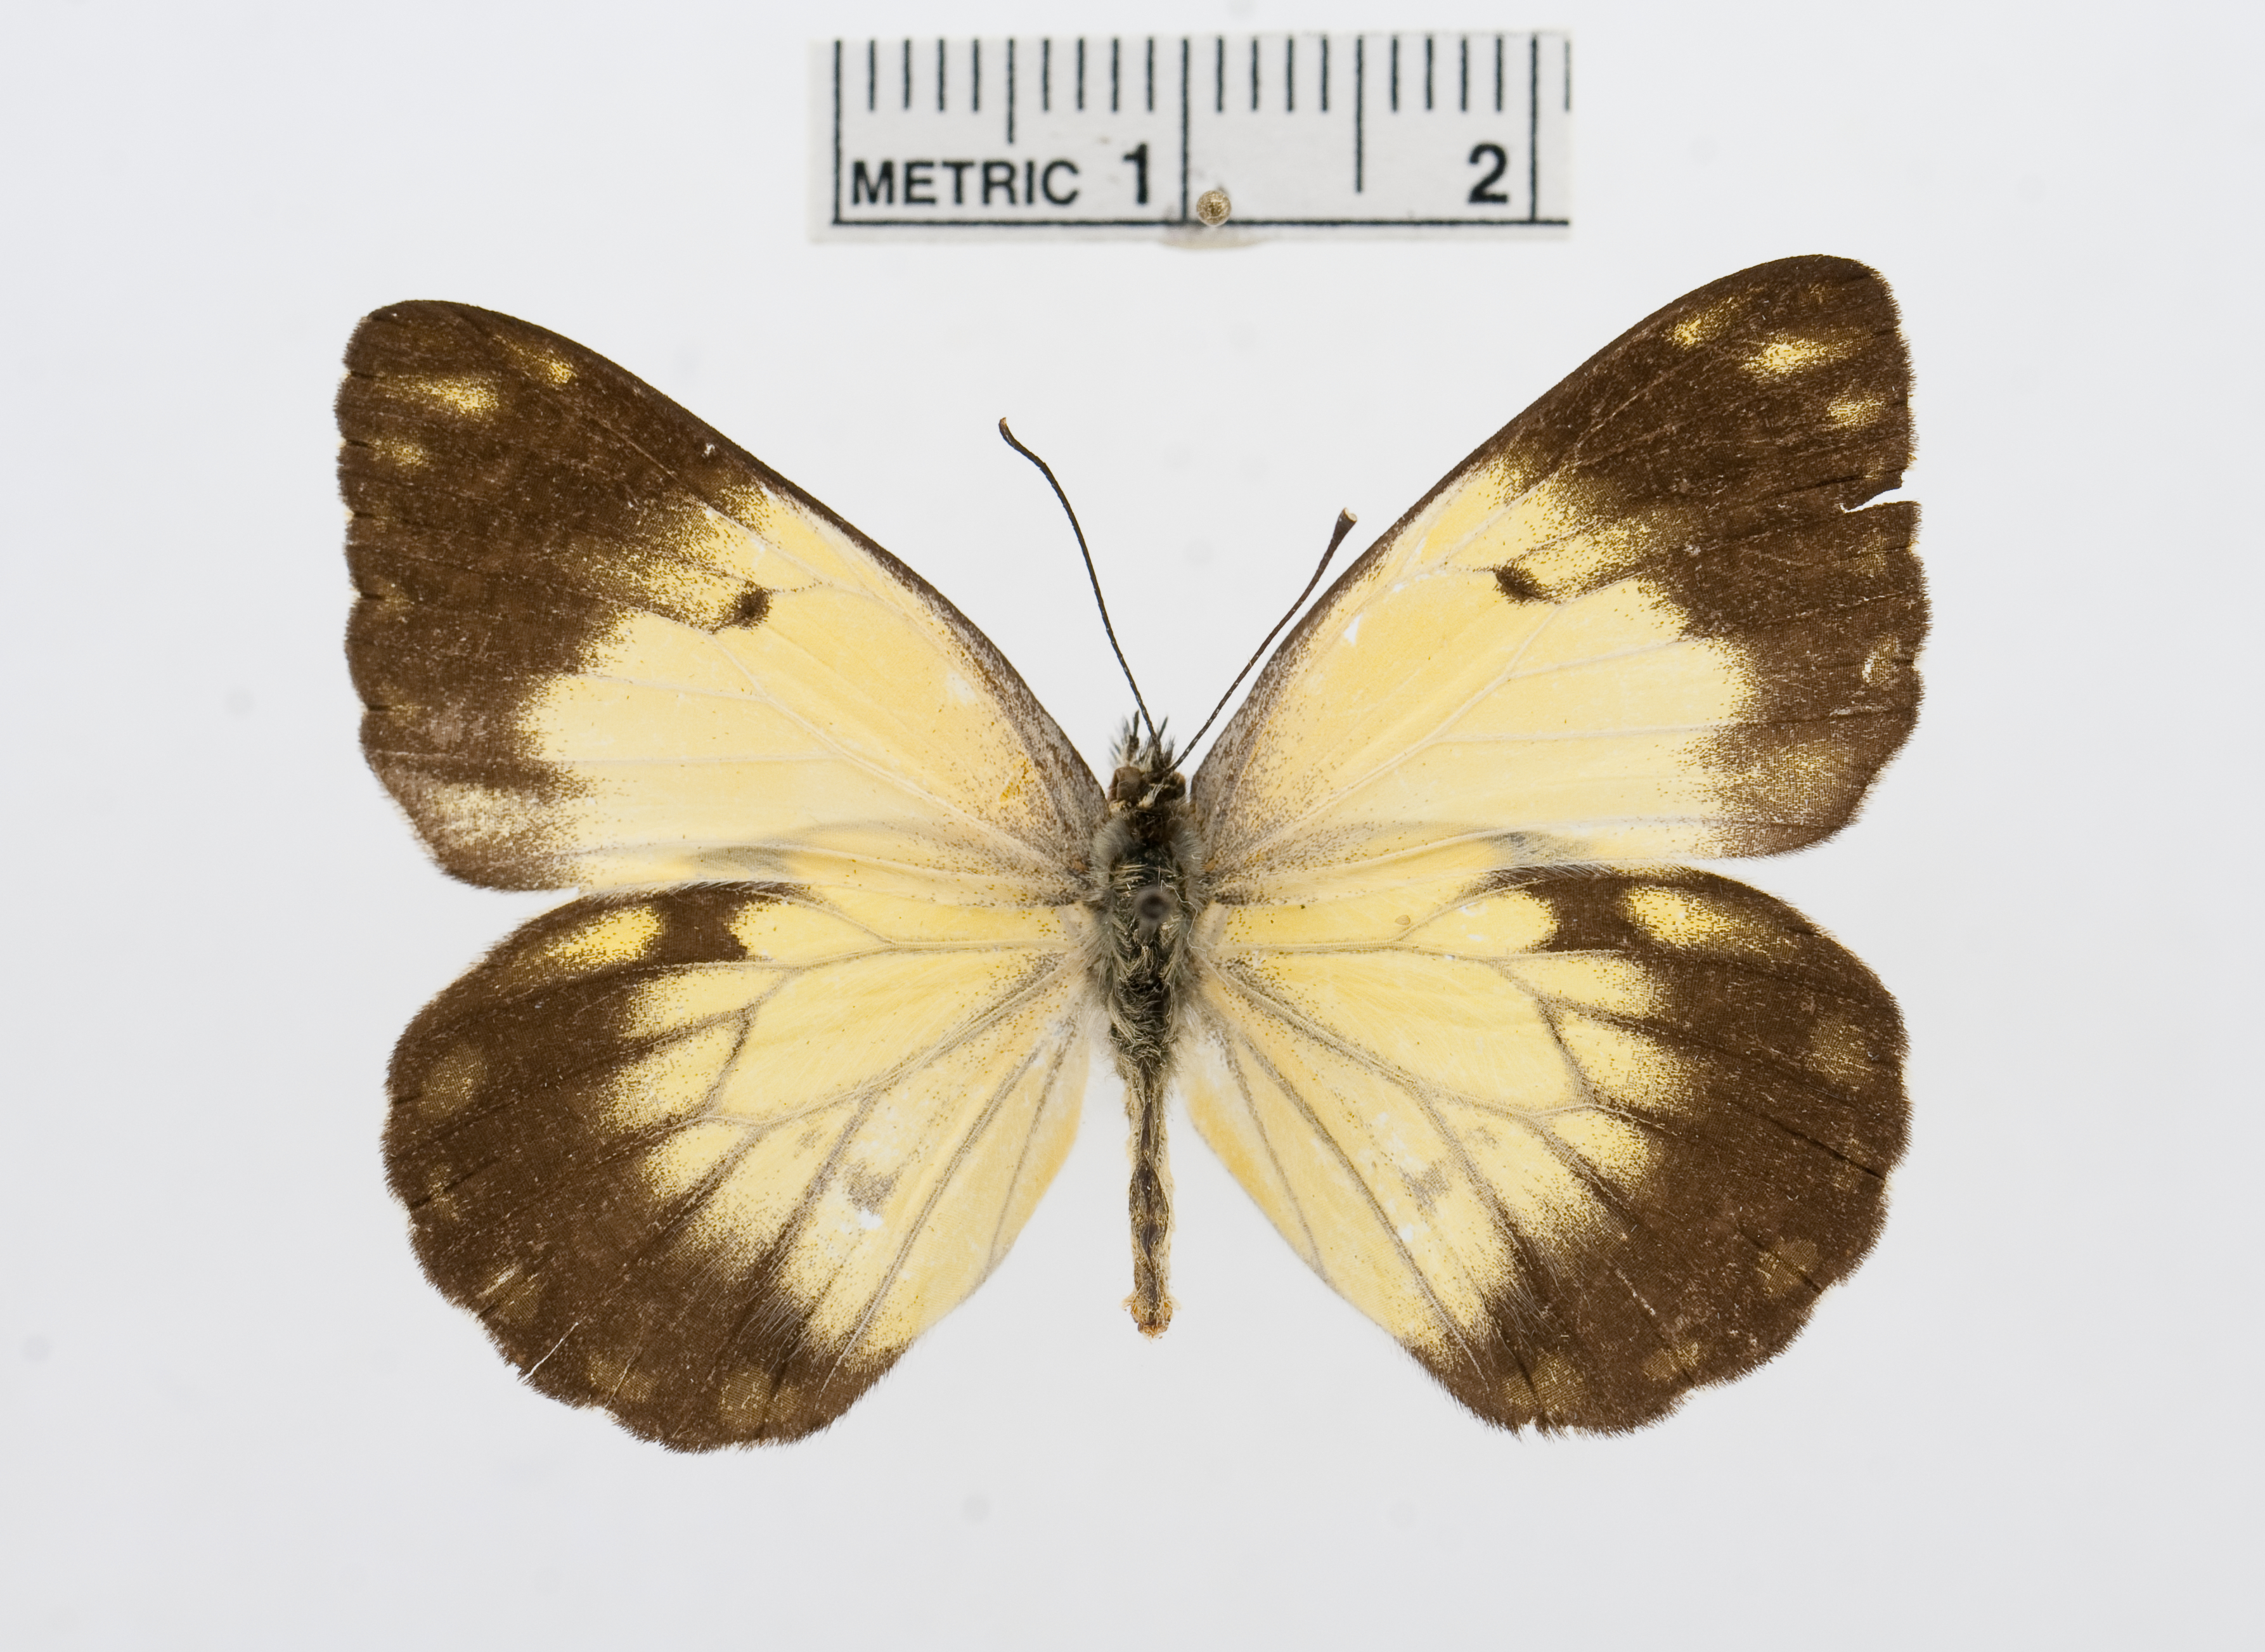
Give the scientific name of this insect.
Belenois creona
